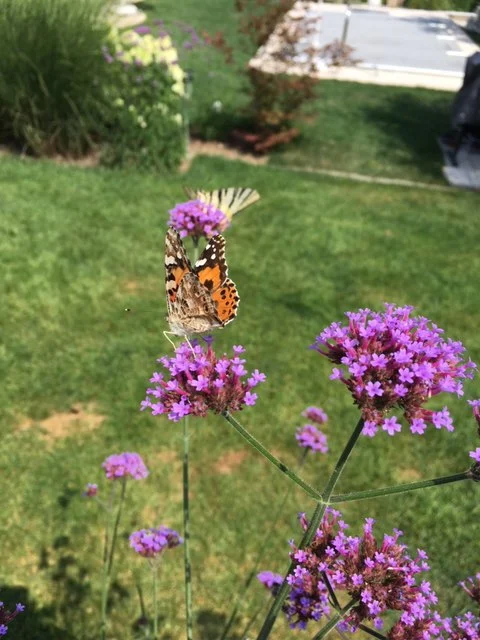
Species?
Vanessa cardui
